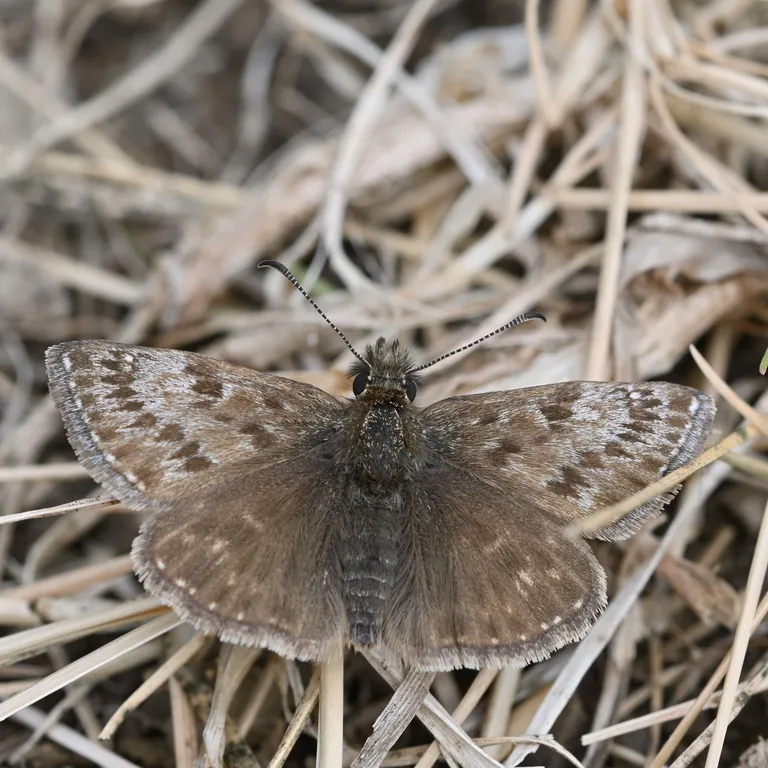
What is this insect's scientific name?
Erynnis tages
